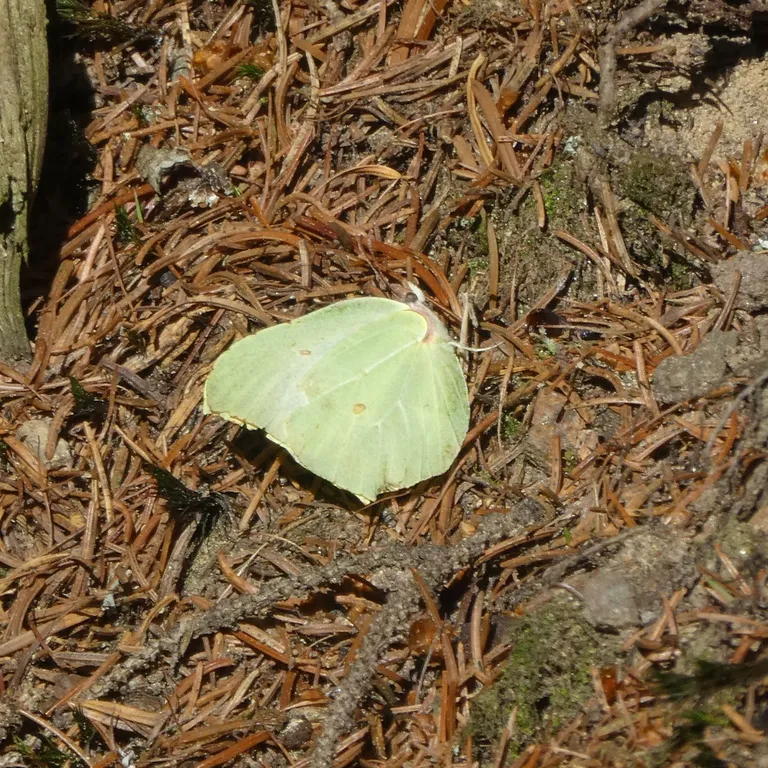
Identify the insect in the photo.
Gonepteryx rhamni
